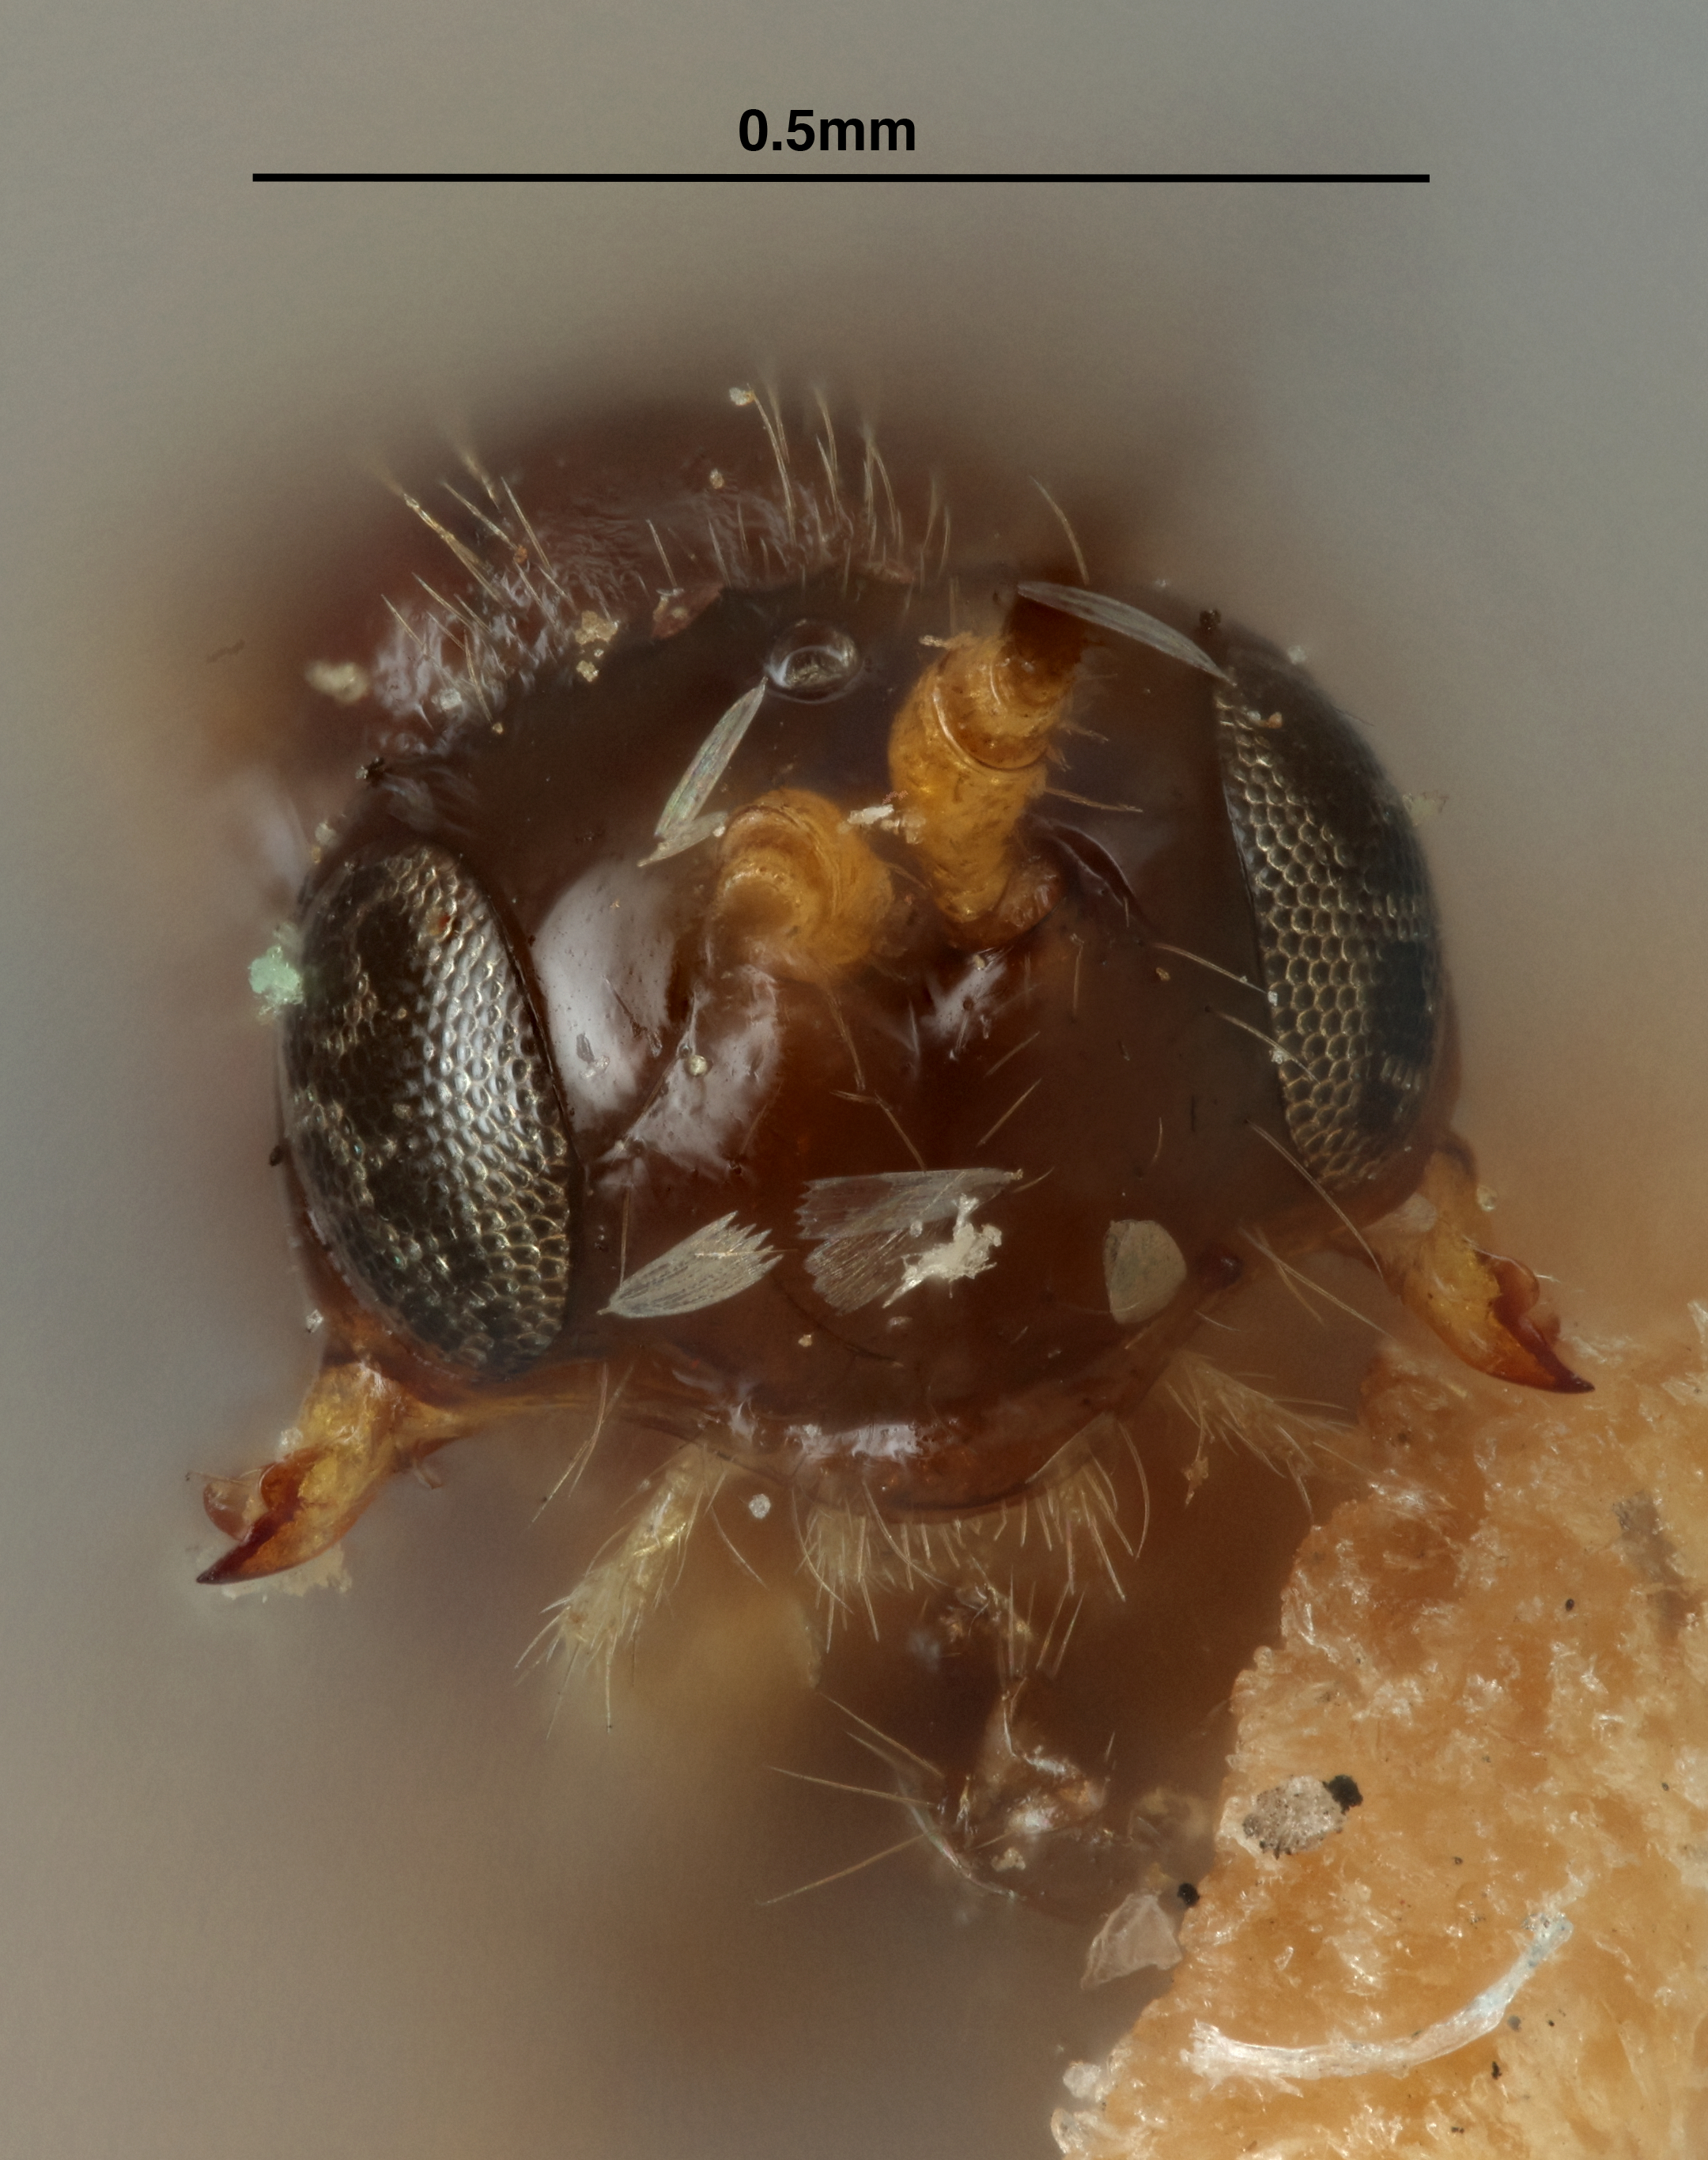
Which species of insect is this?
Aspilota parallela
